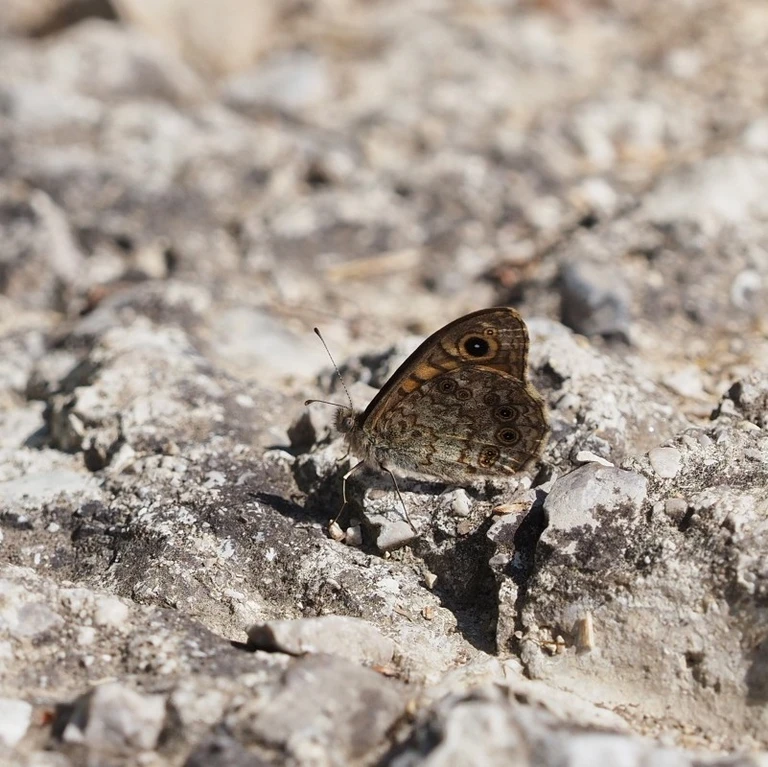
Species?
Lasiommata megera (also Pararge megera)
